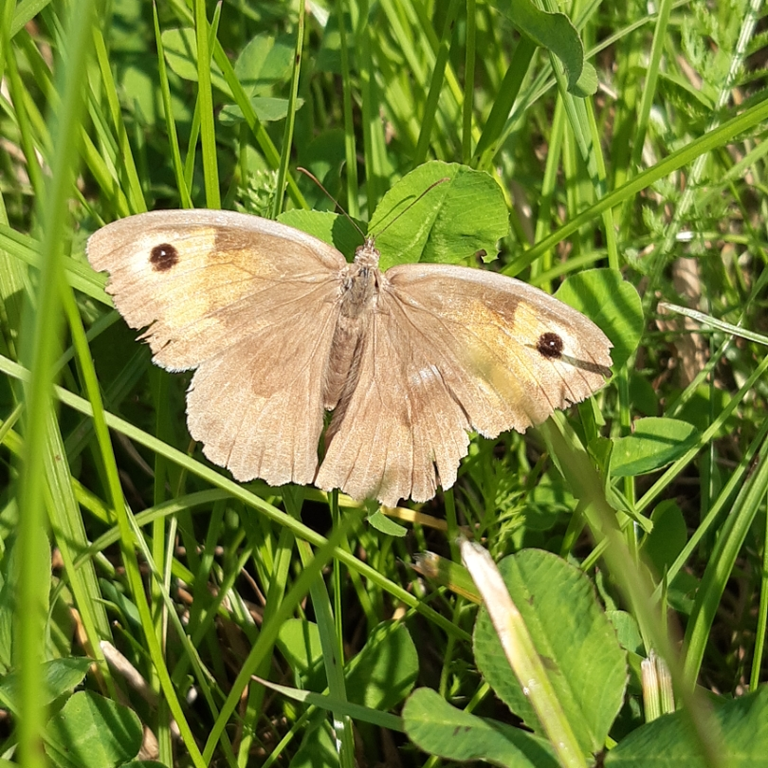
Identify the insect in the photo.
Maniola jurtina
